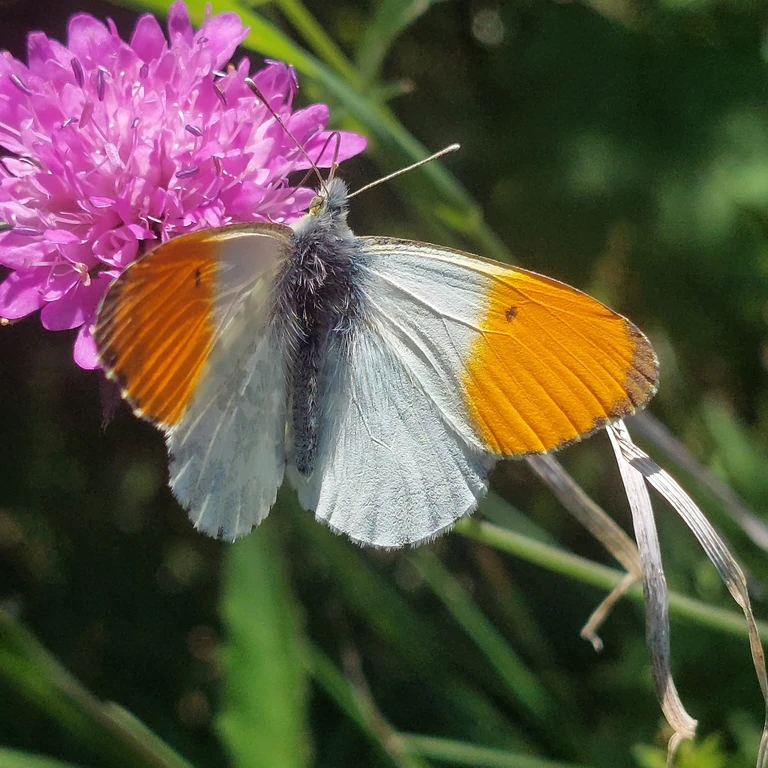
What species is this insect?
Anthocharis cardamines
